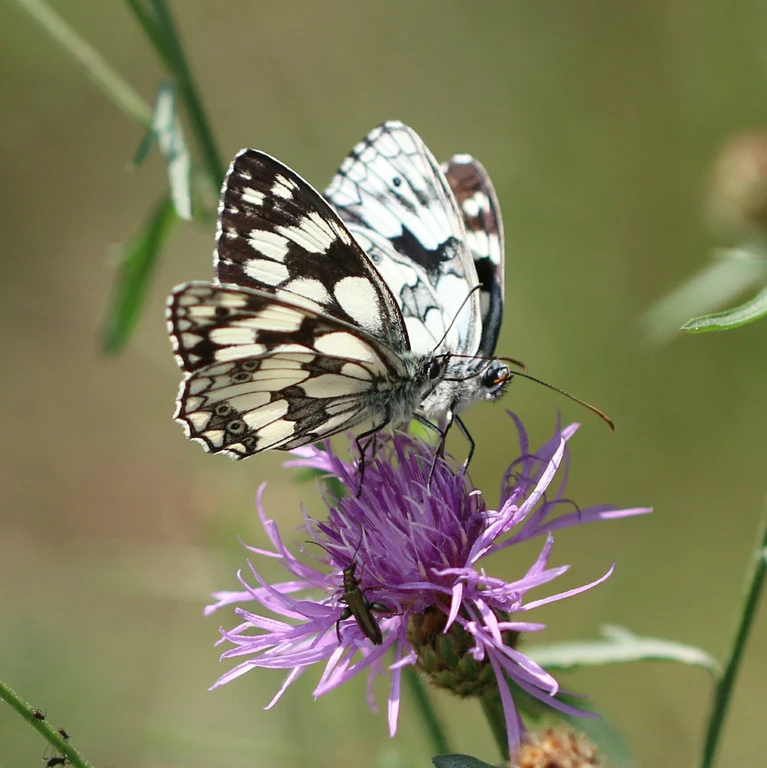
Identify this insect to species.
Melanargia galathea
